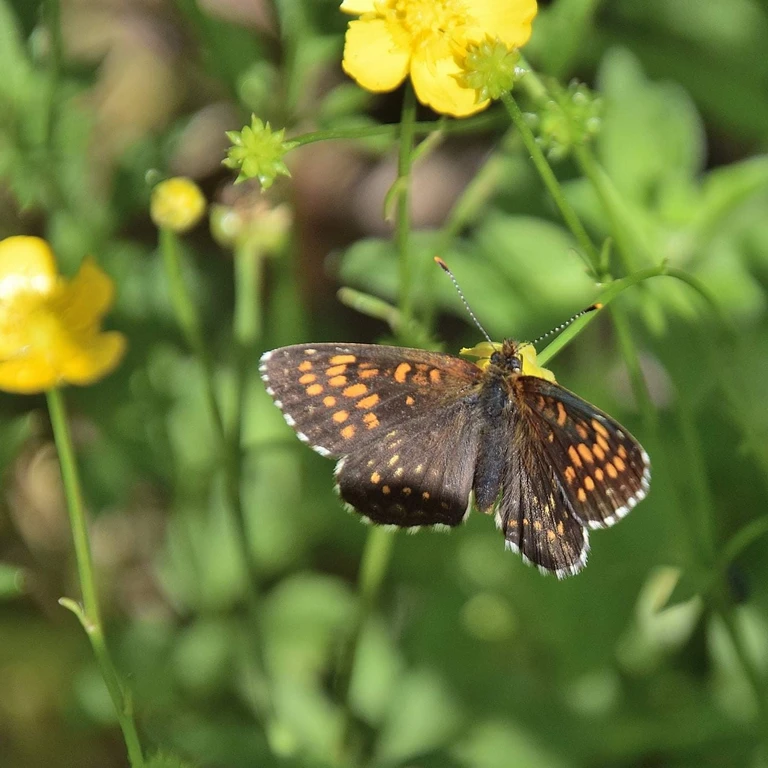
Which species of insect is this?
Melitaea diamina
